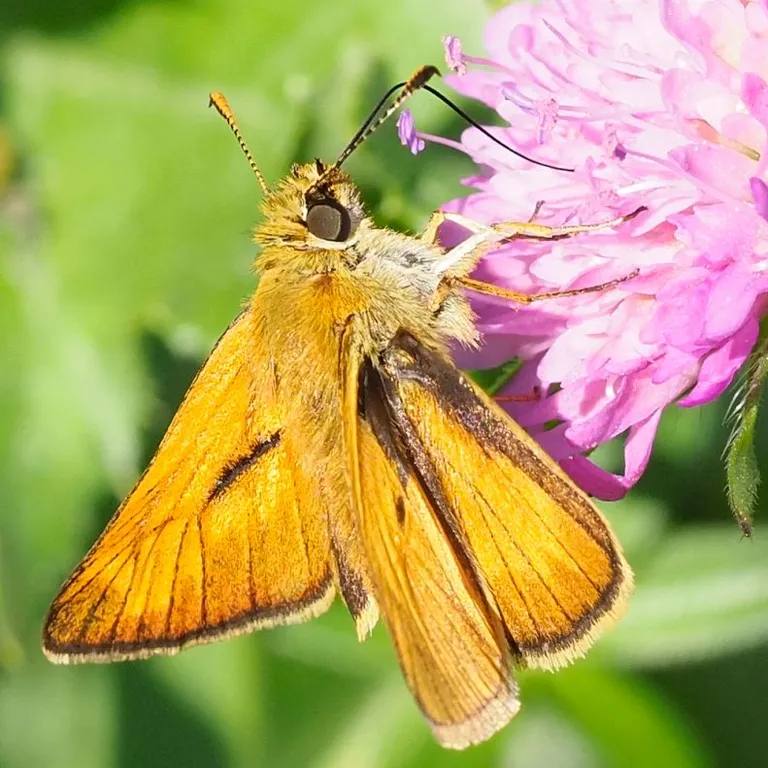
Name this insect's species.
Ochlodes sylvanus (also Ochlodes venata)
